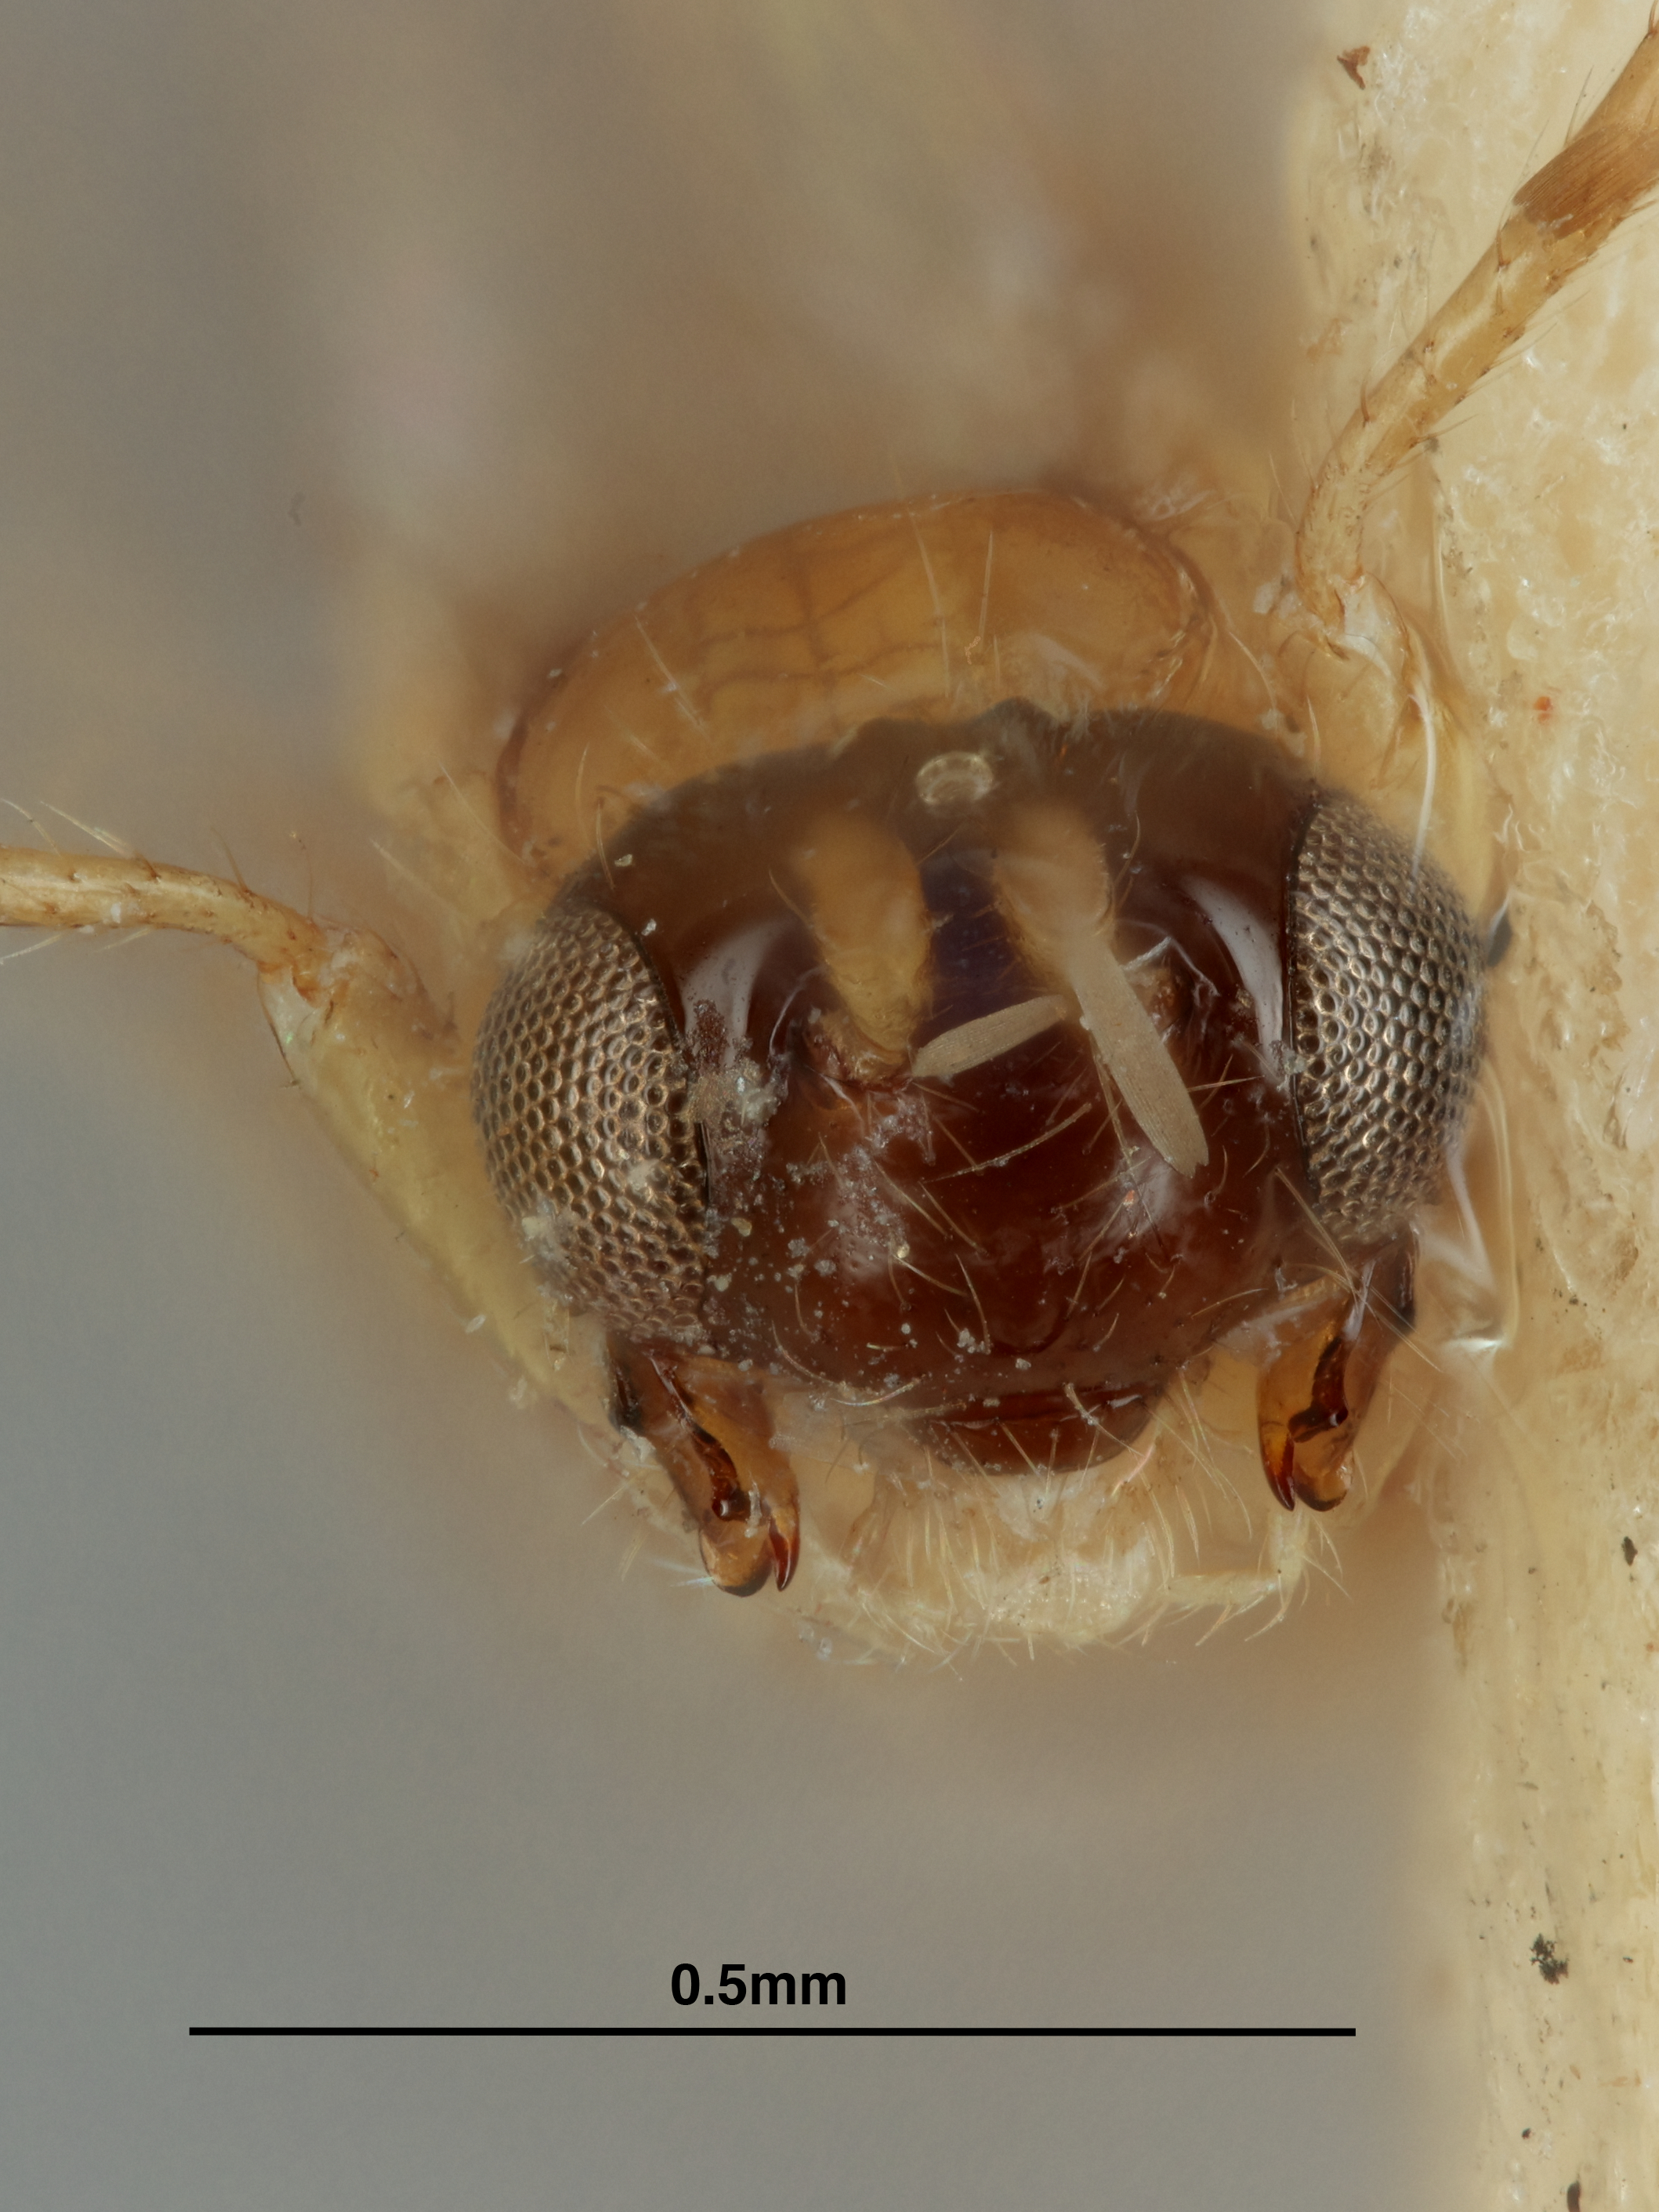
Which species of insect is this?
Aspilota lobidens
